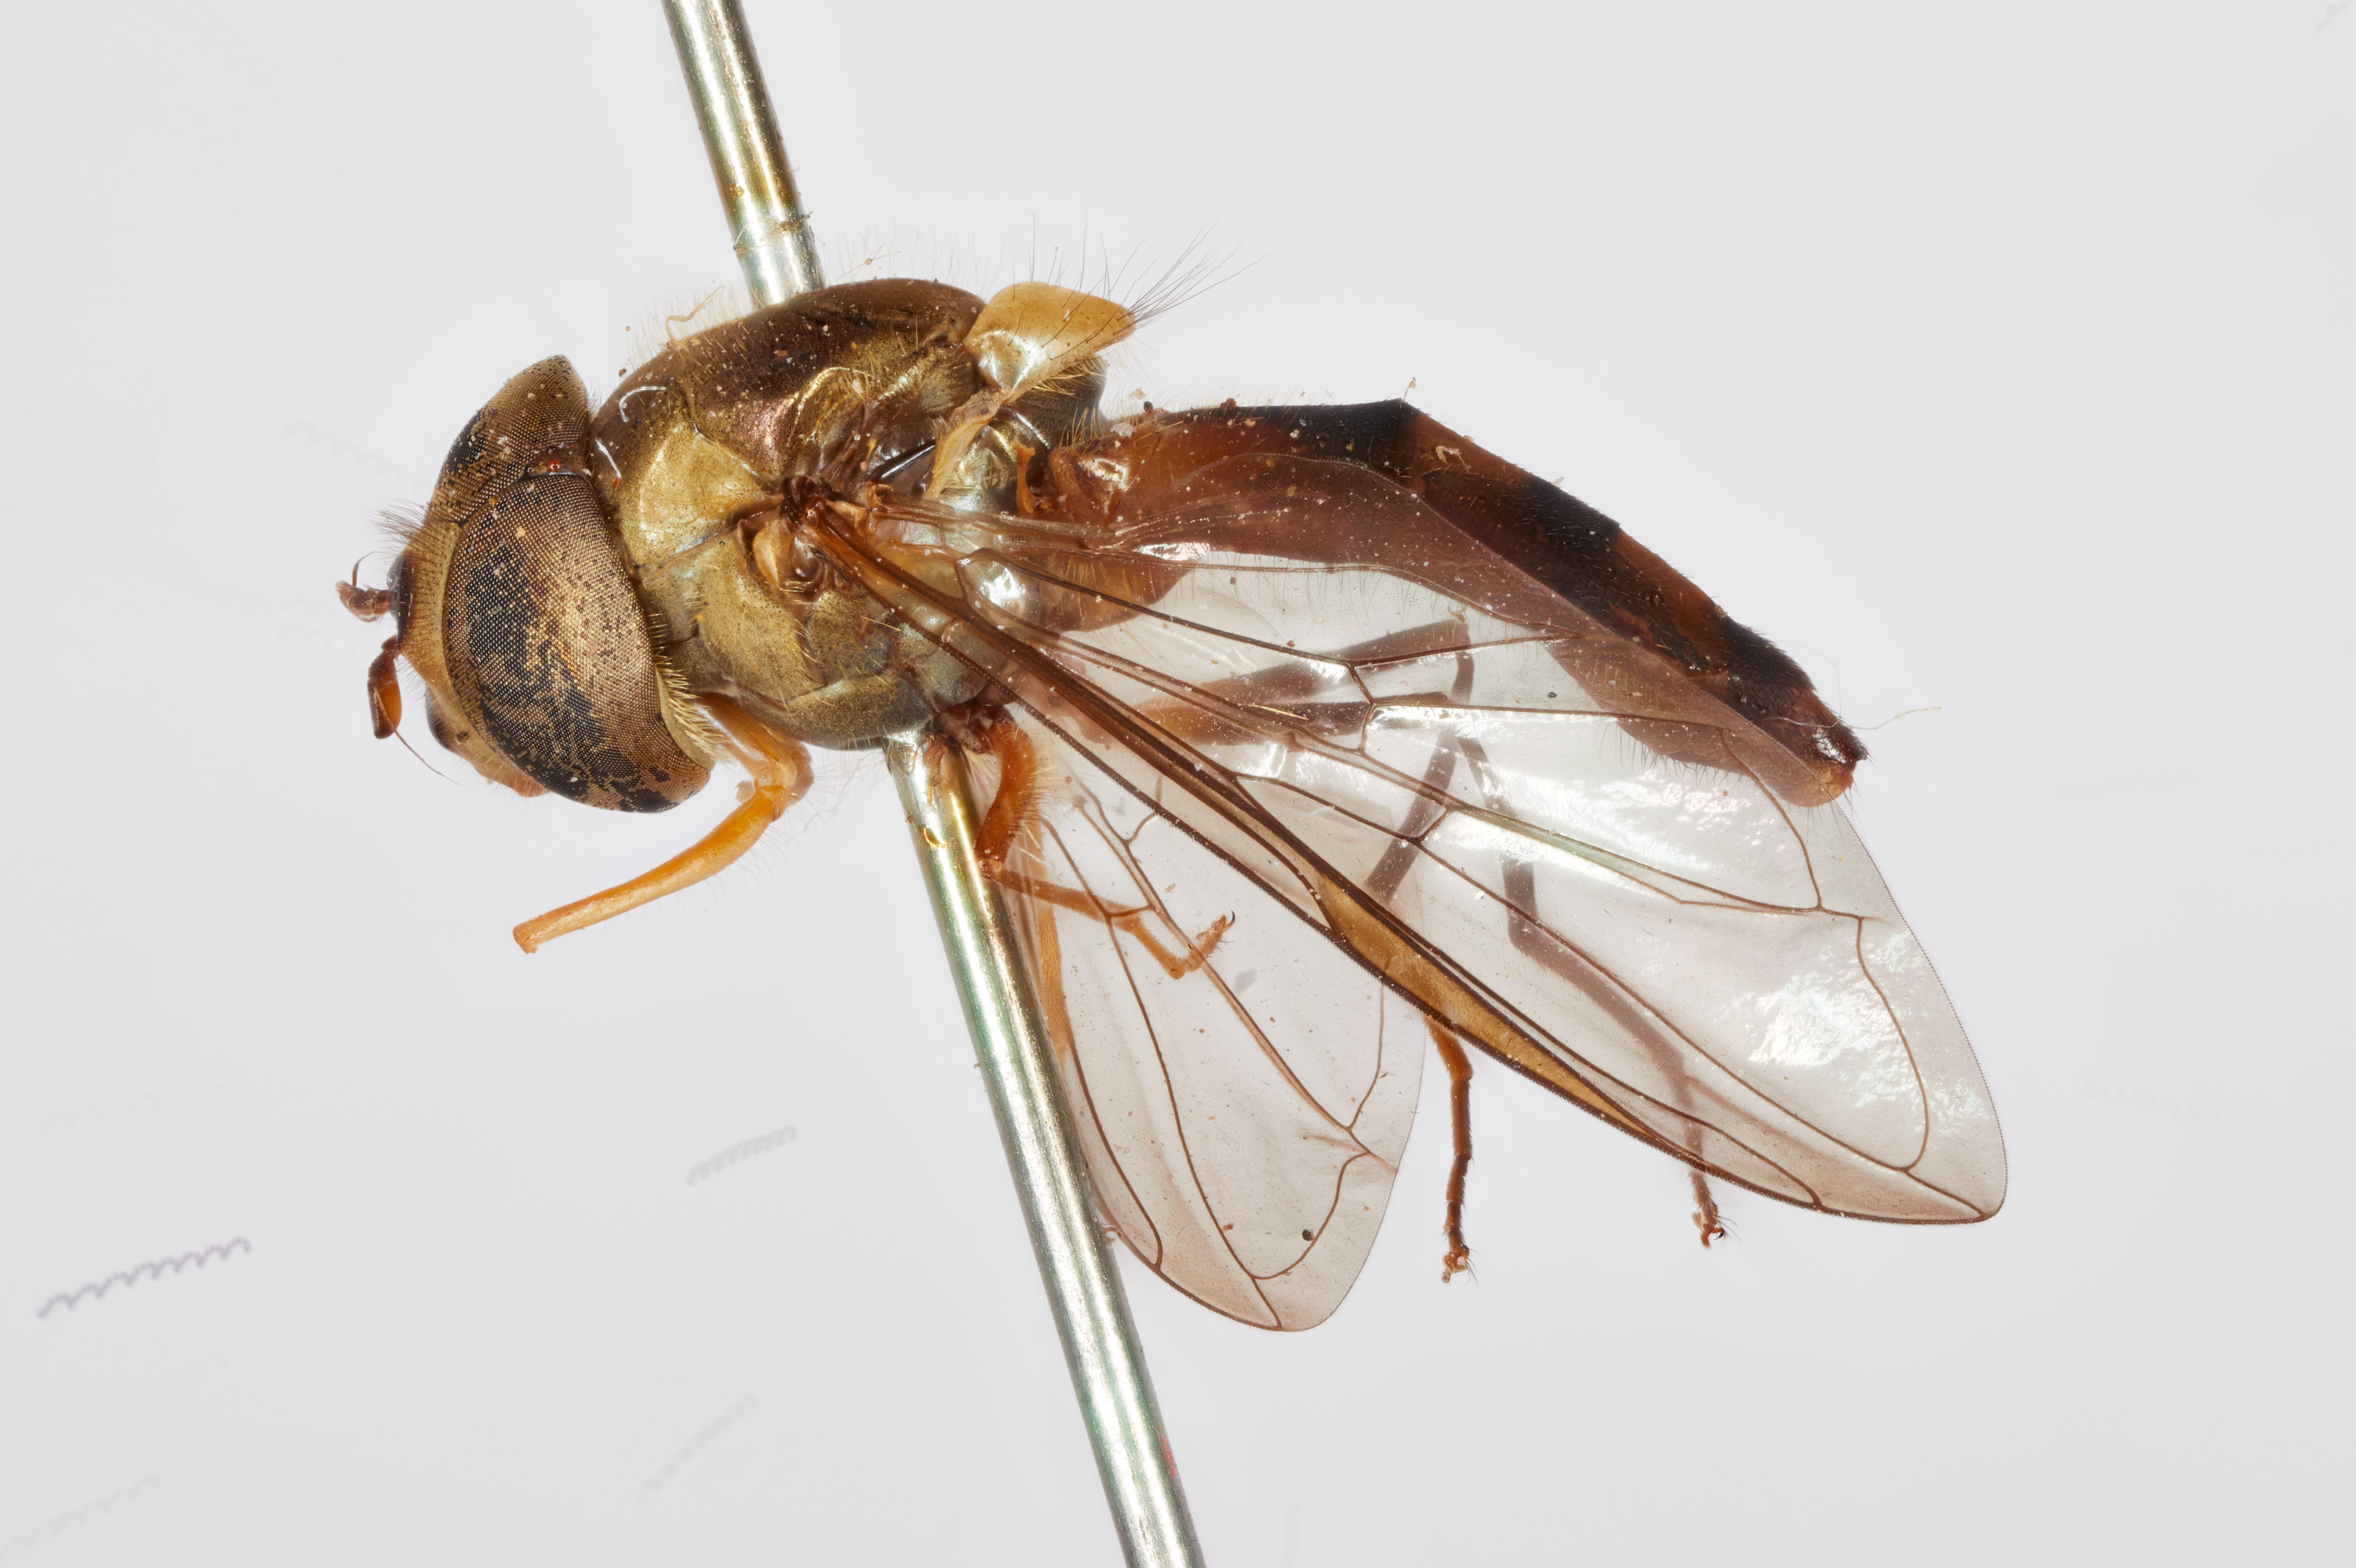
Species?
Meliscaeva kusuma
